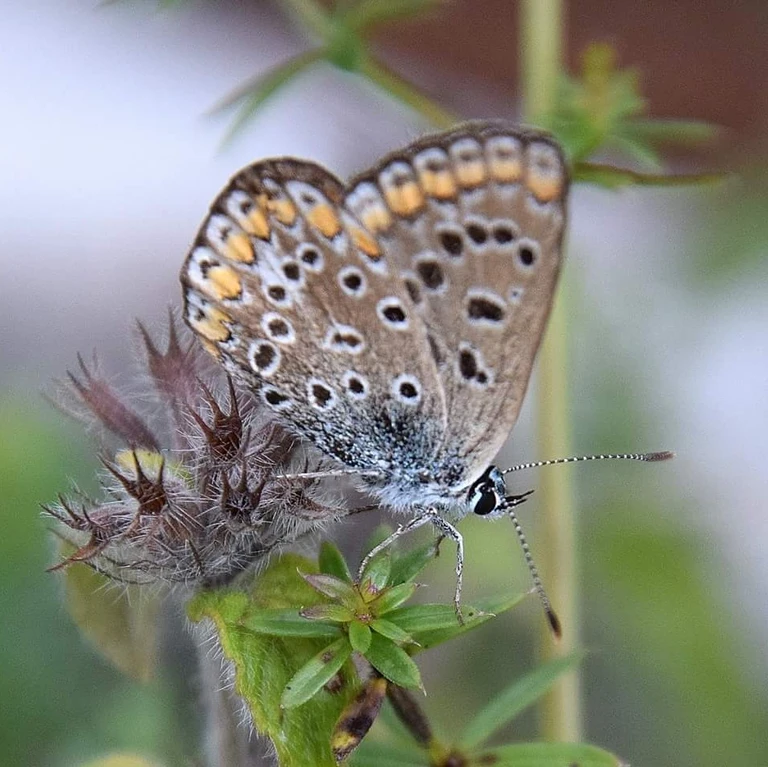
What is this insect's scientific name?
Polyommatus icarus
